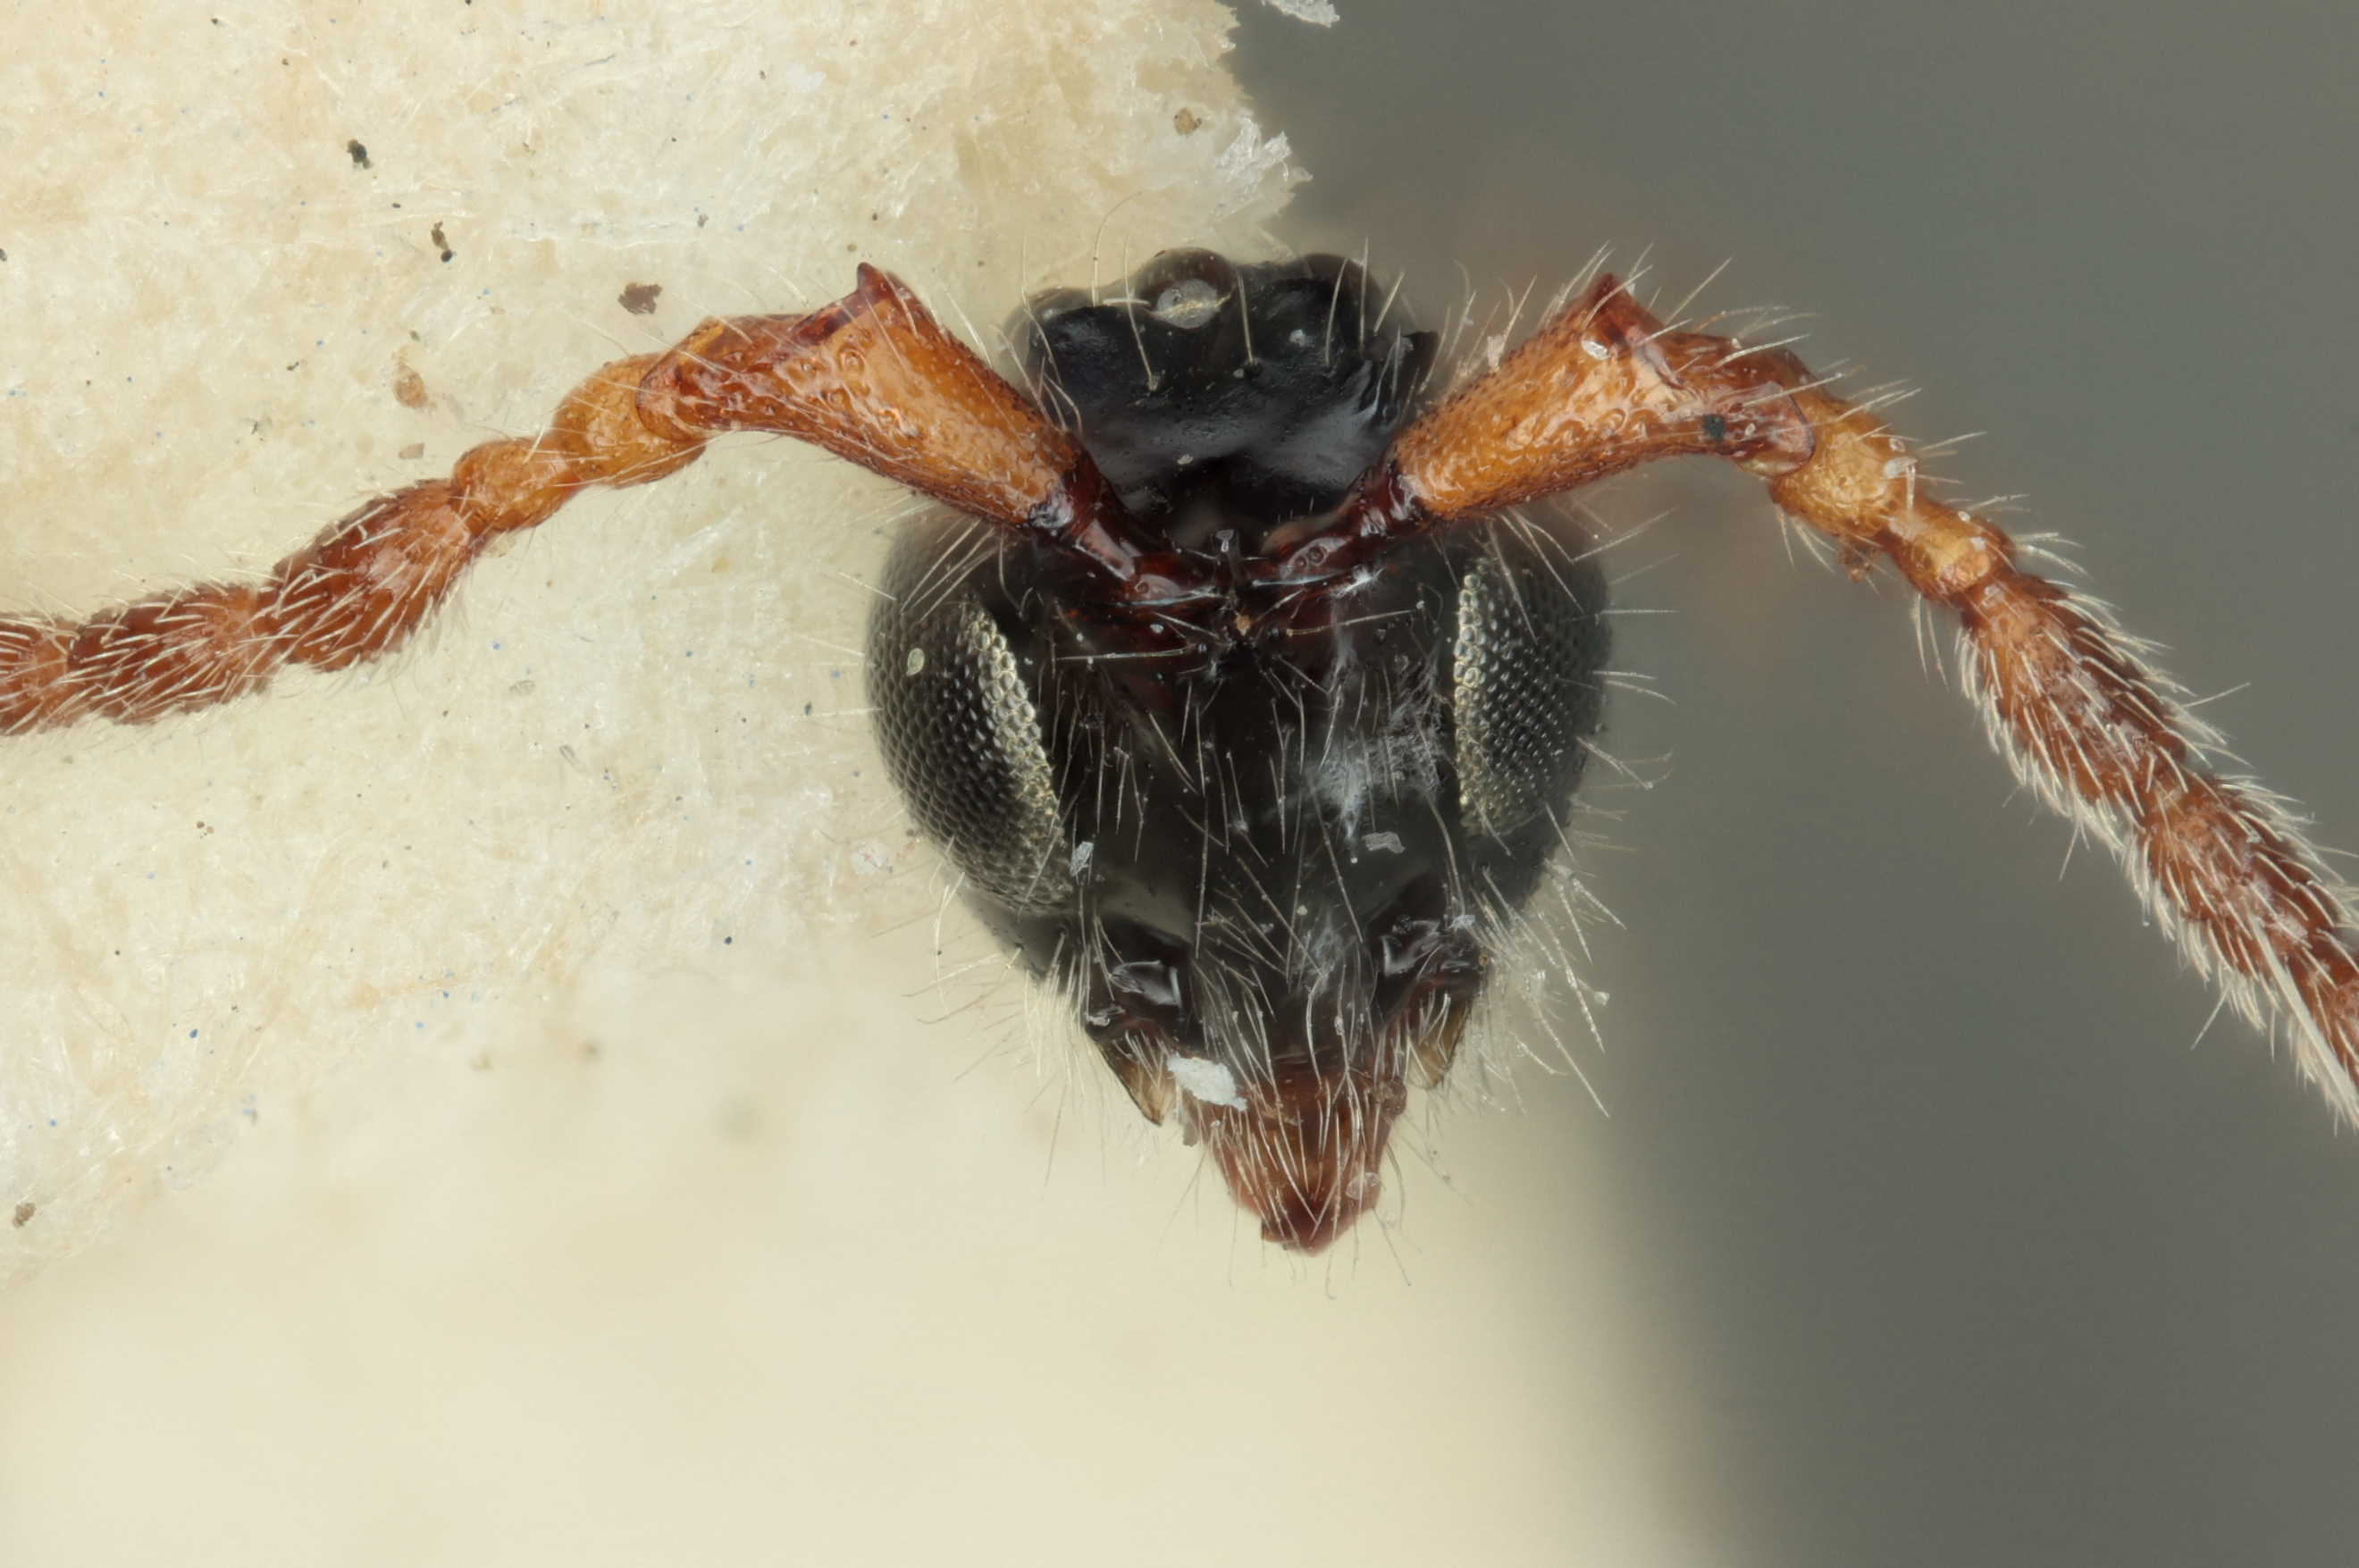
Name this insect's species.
Galesus vireckii
